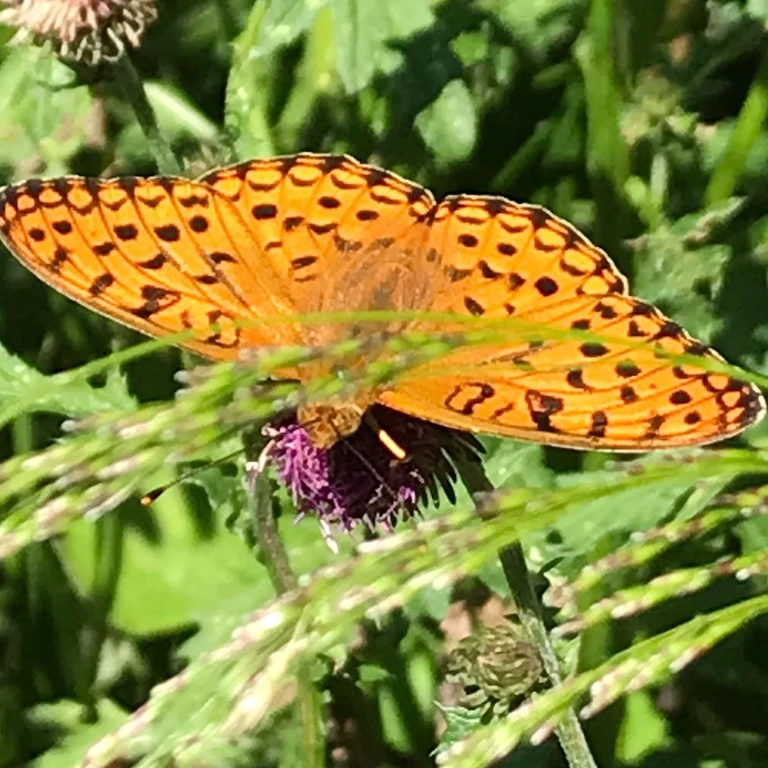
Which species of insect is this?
Argynnis paphia
